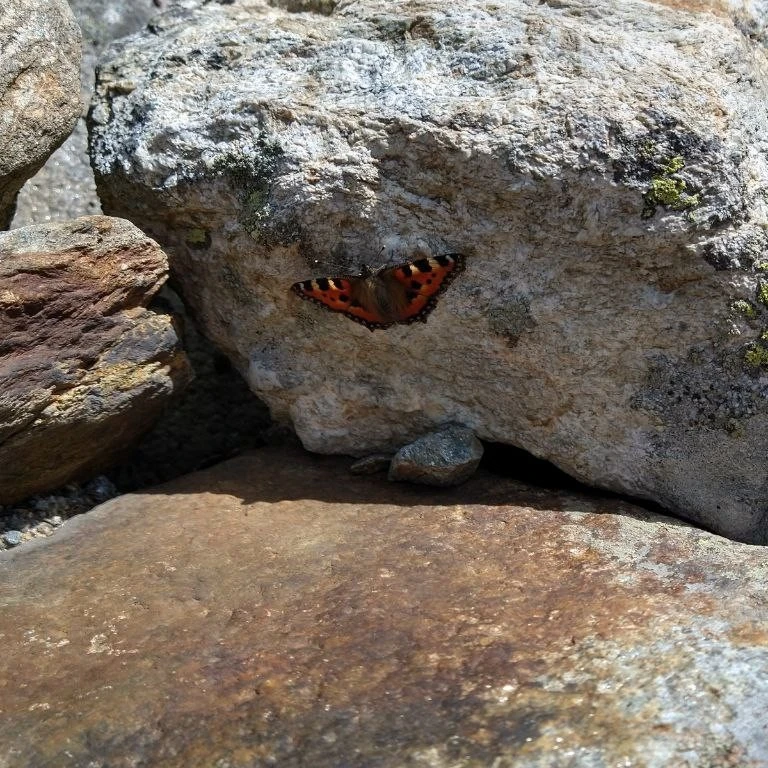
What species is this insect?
Aglais urticae
